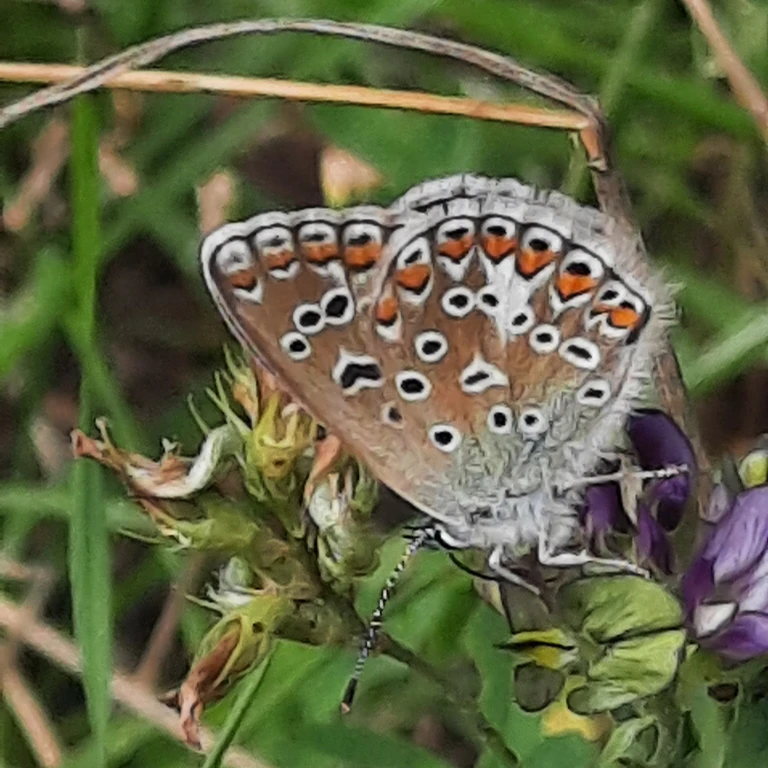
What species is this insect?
Polyommatus icarus
